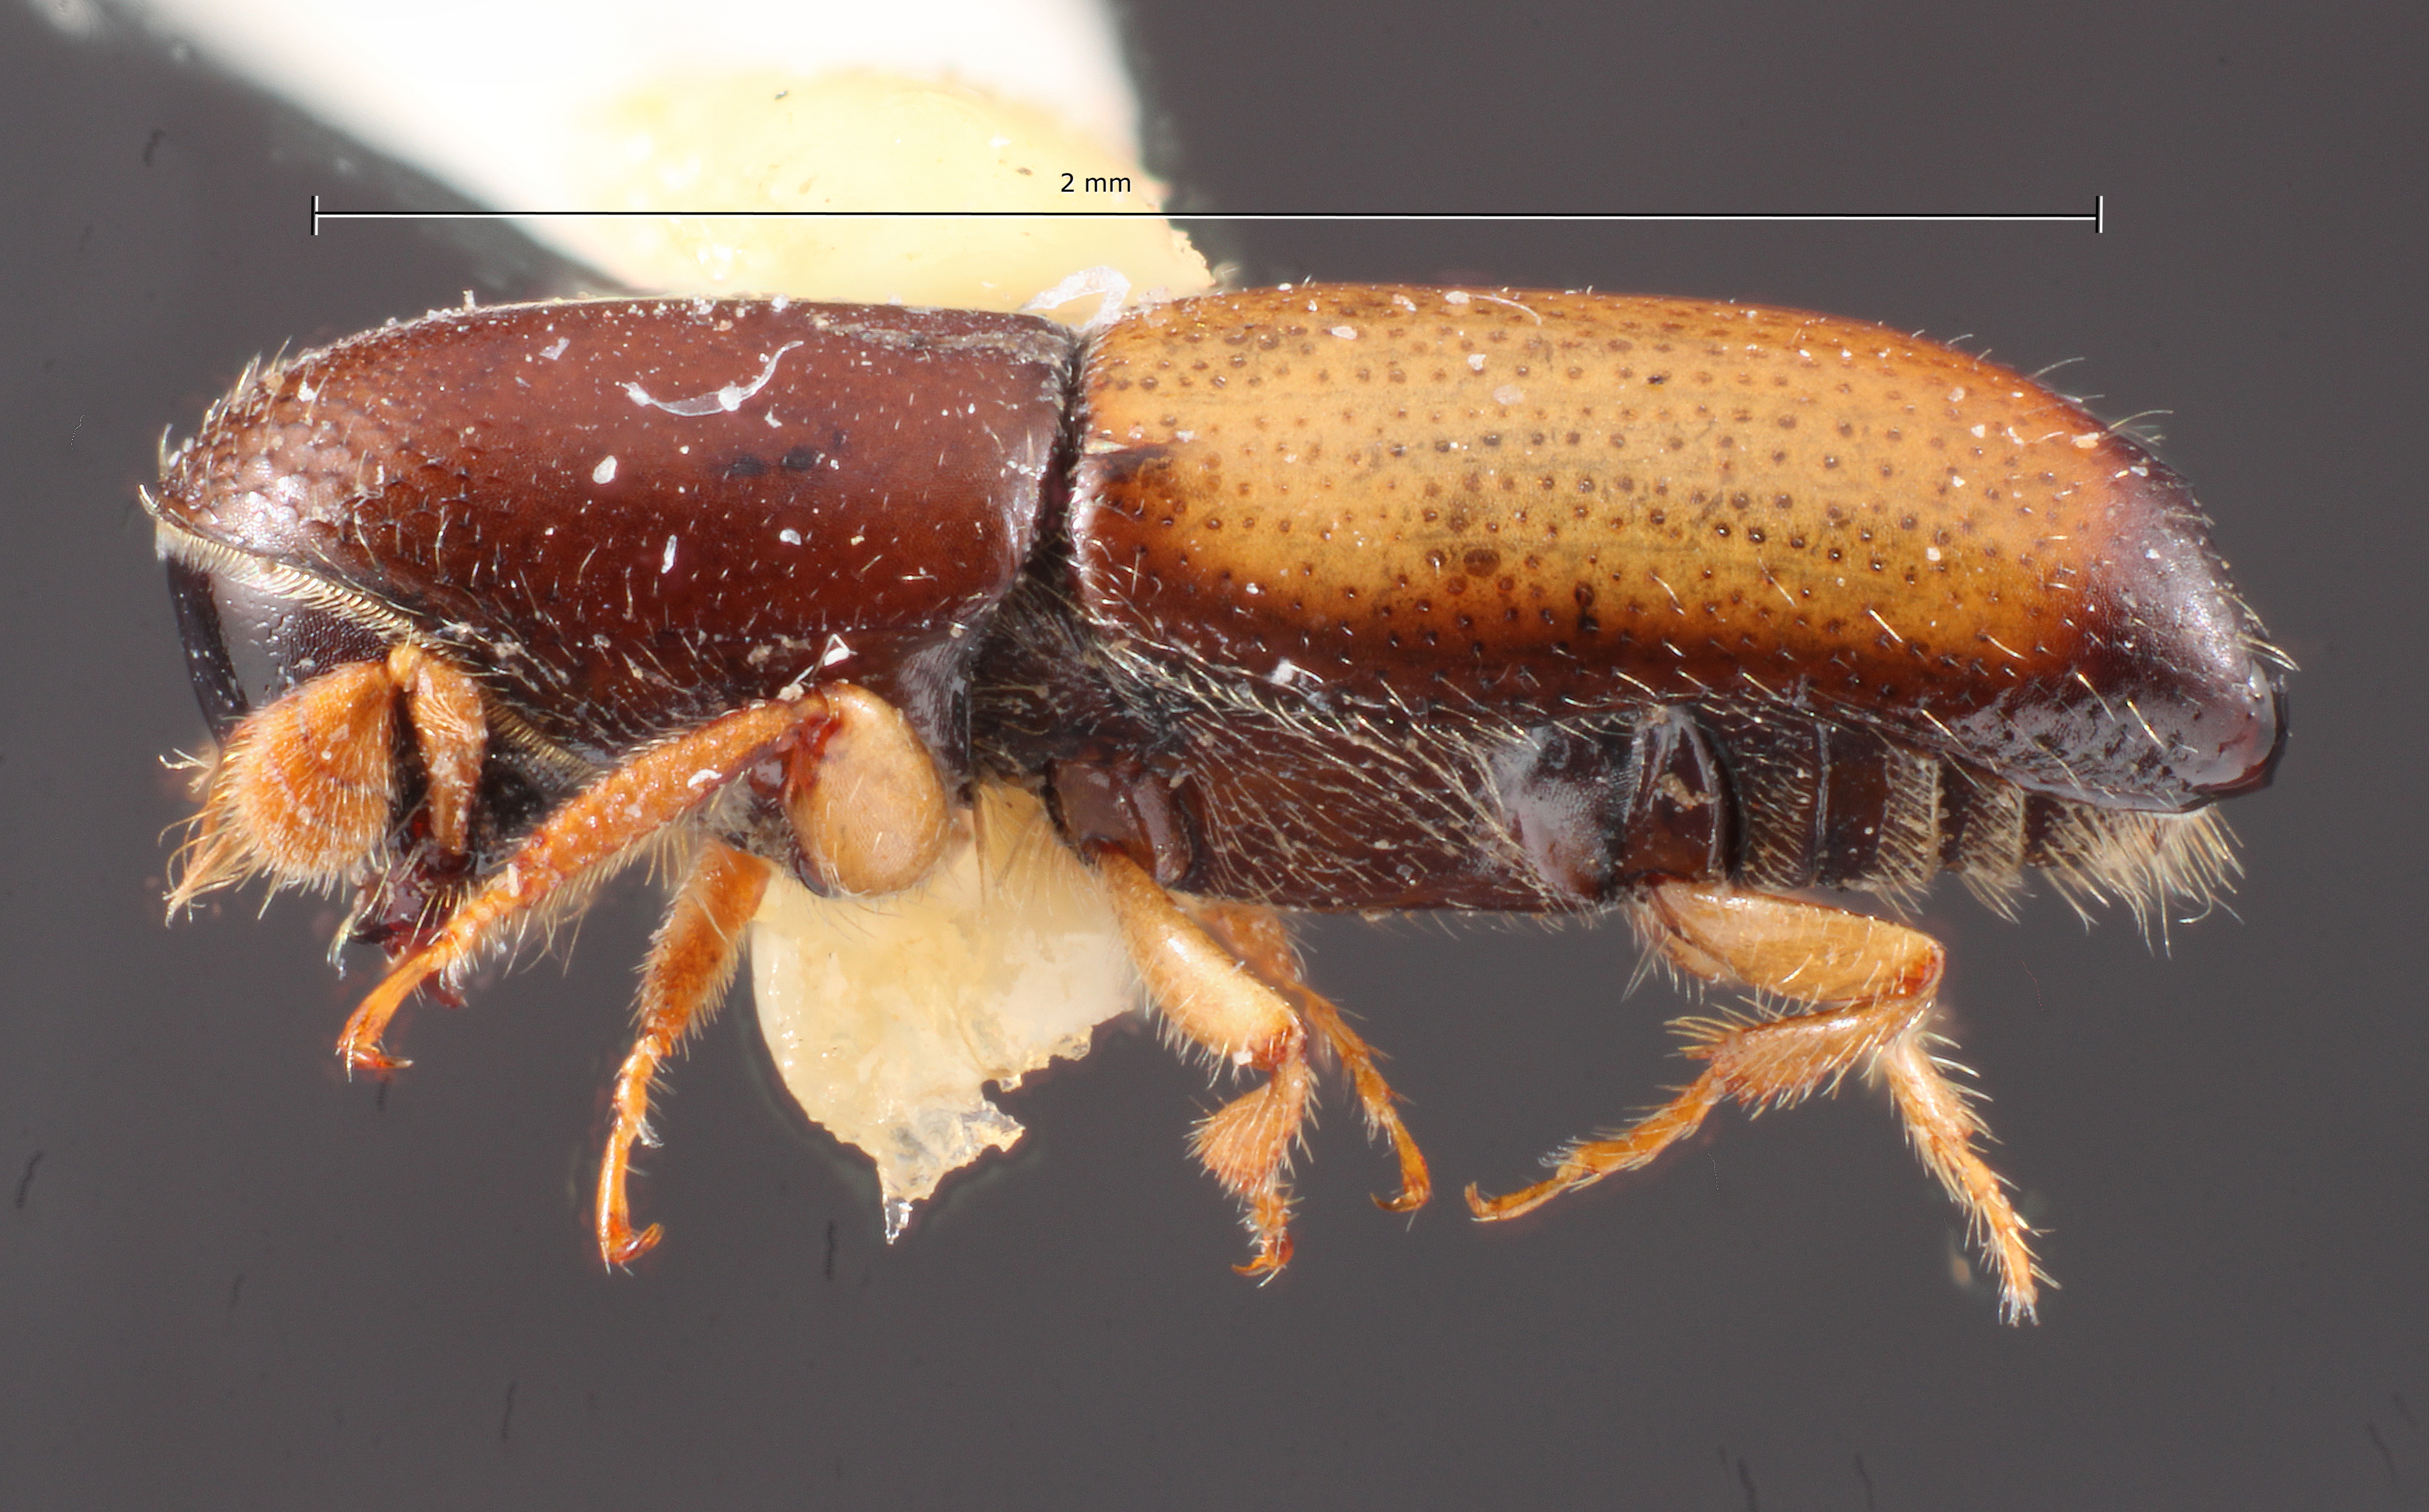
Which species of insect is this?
Monarthrum notatum
